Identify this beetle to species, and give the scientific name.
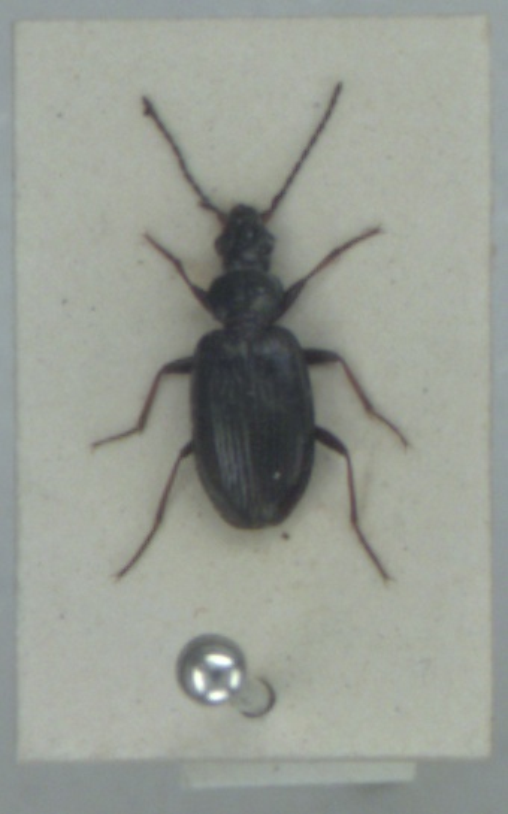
Bembidion tibiale
